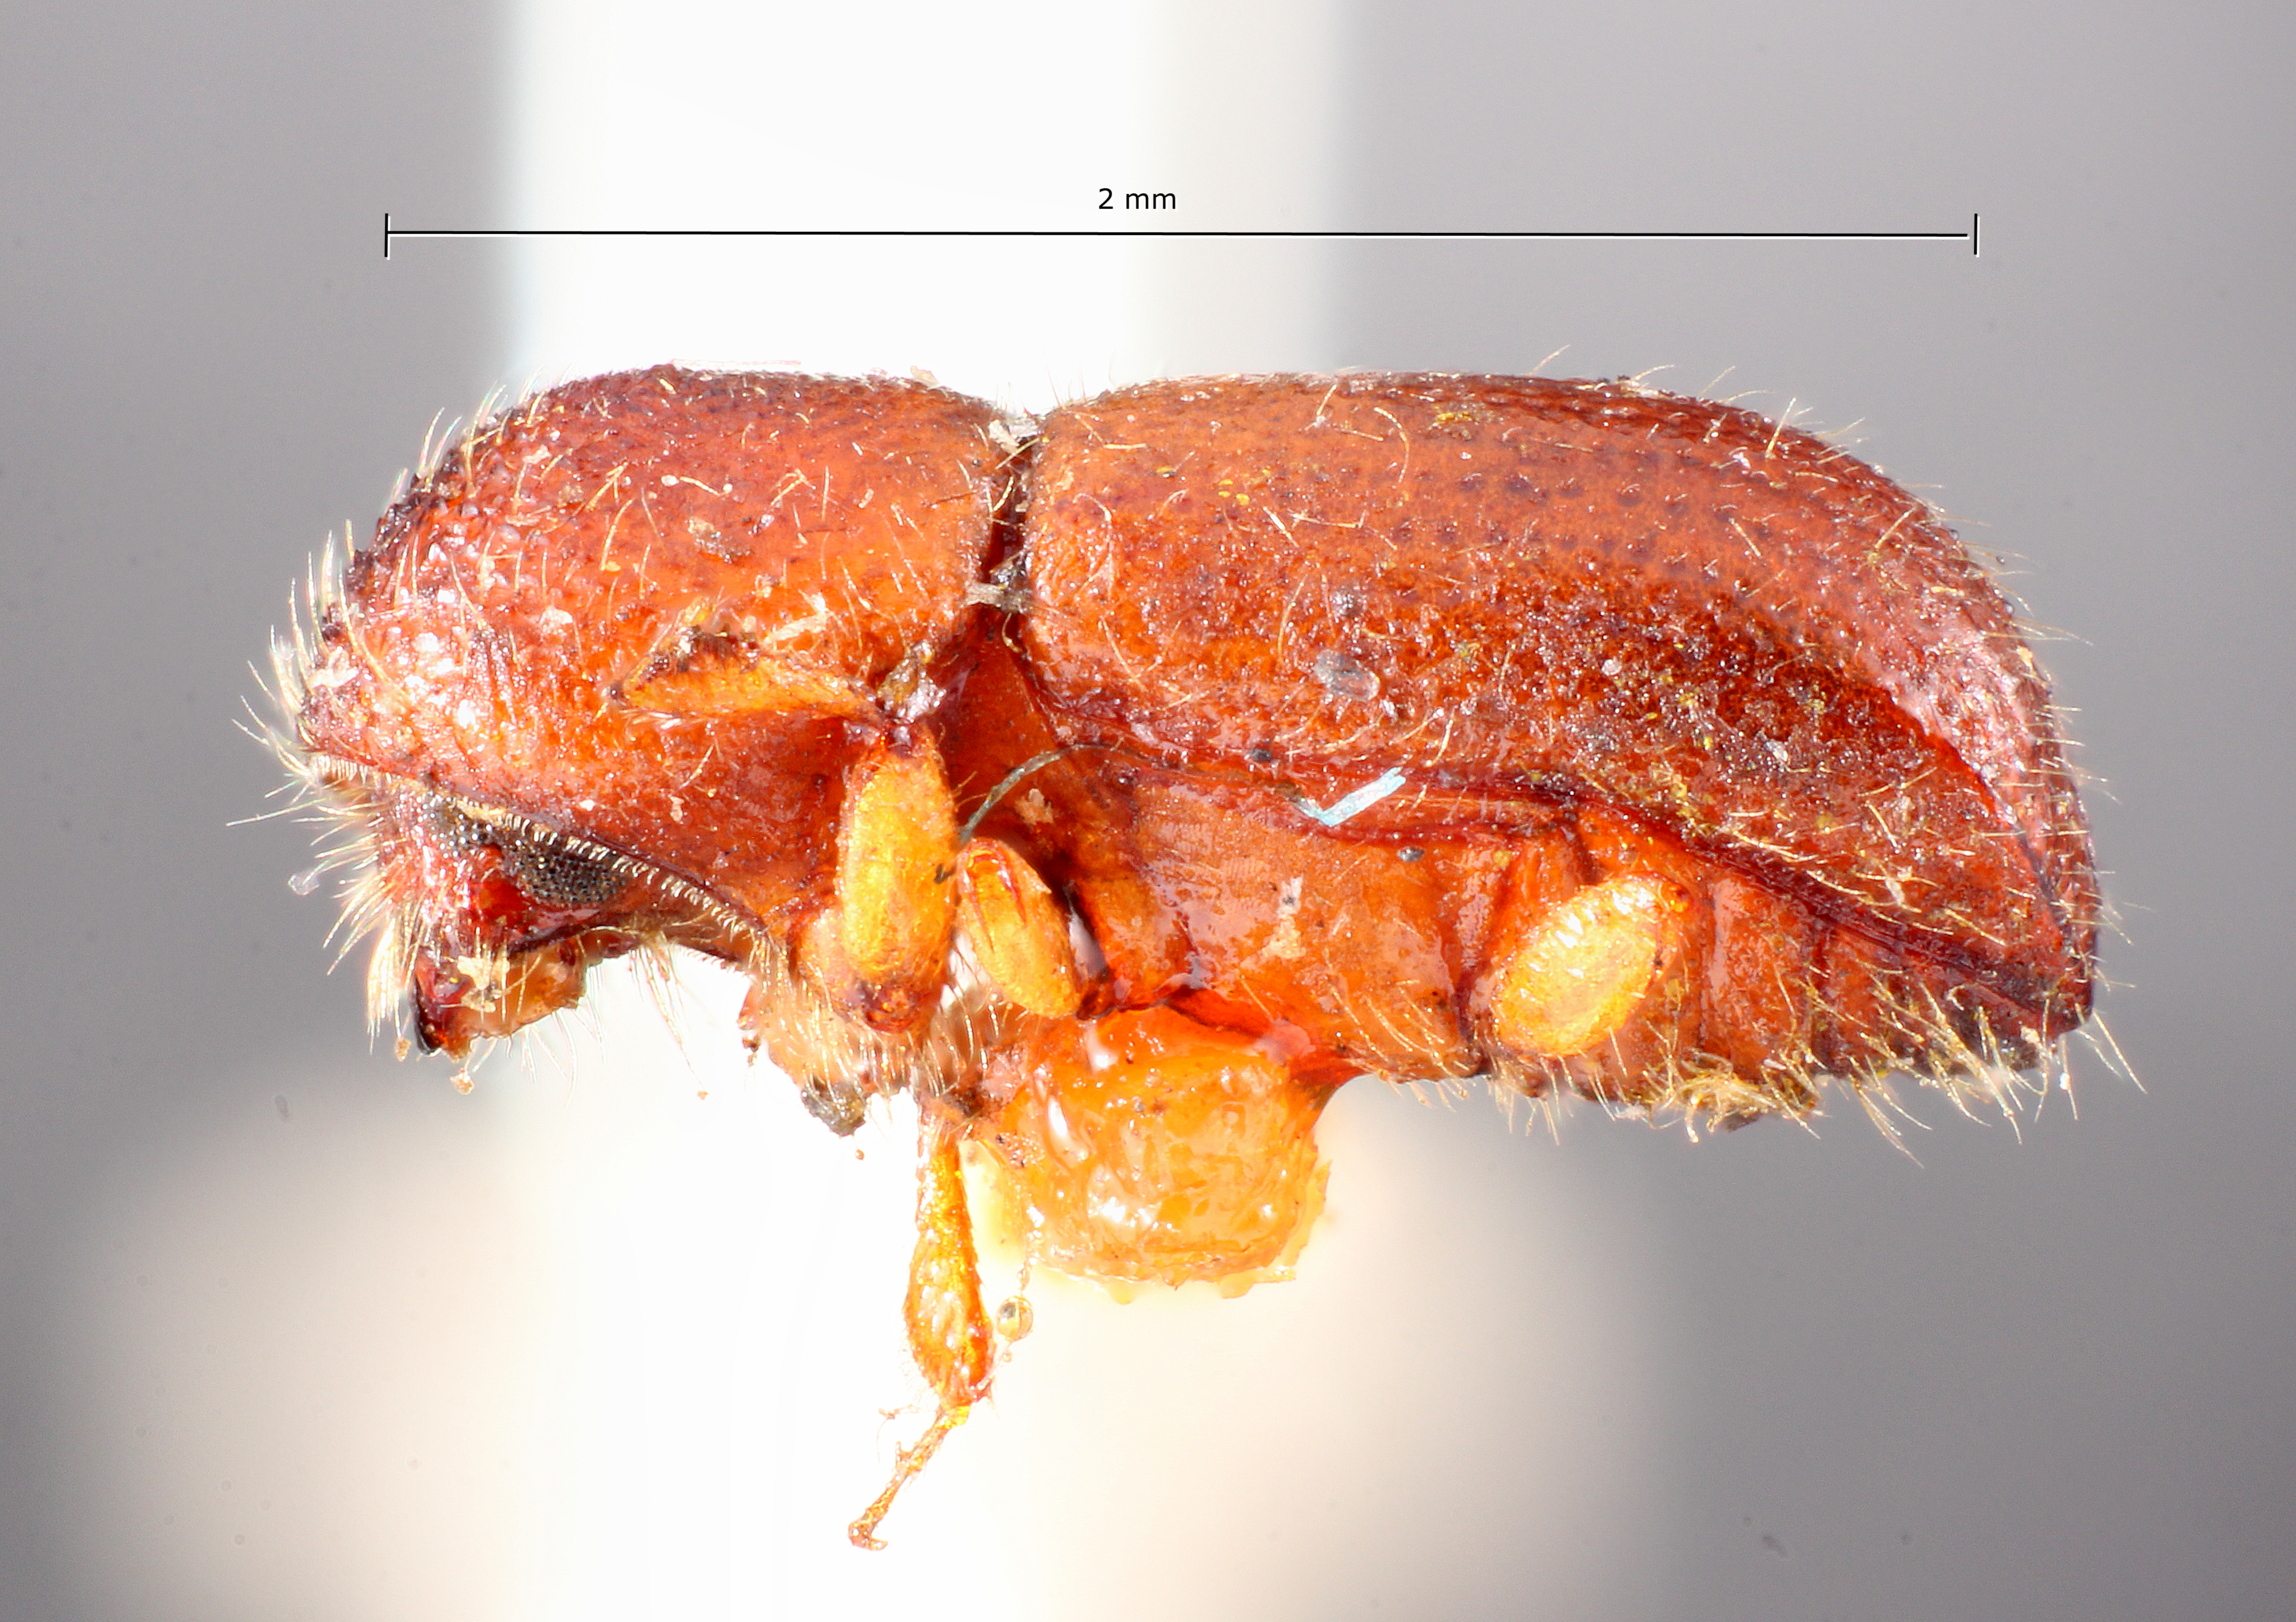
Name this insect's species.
Ambrosiodmus linderae
